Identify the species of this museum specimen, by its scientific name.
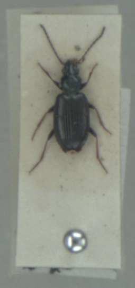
Bembidion atrocaeruleum
